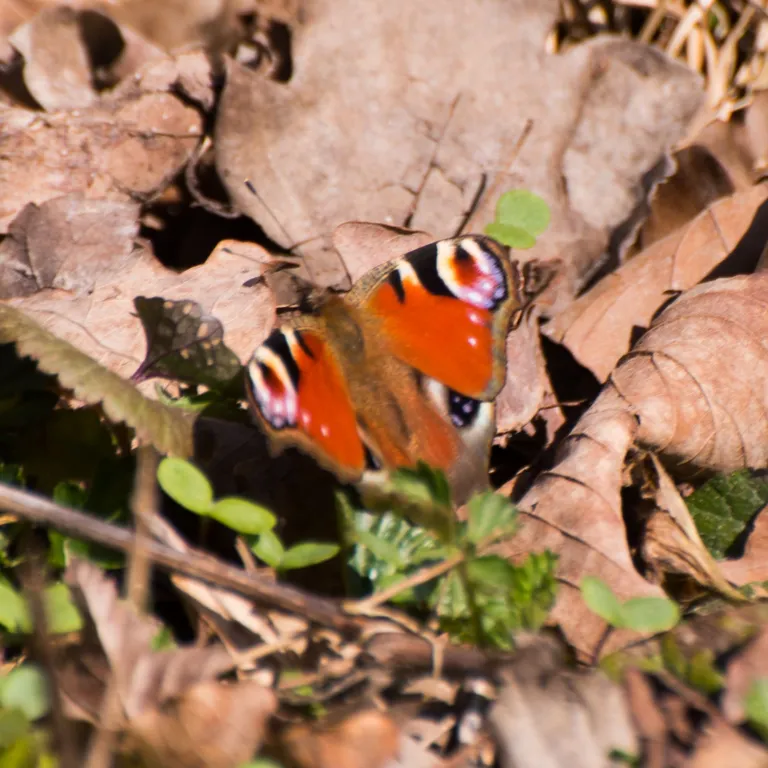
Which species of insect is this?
Aglais io
